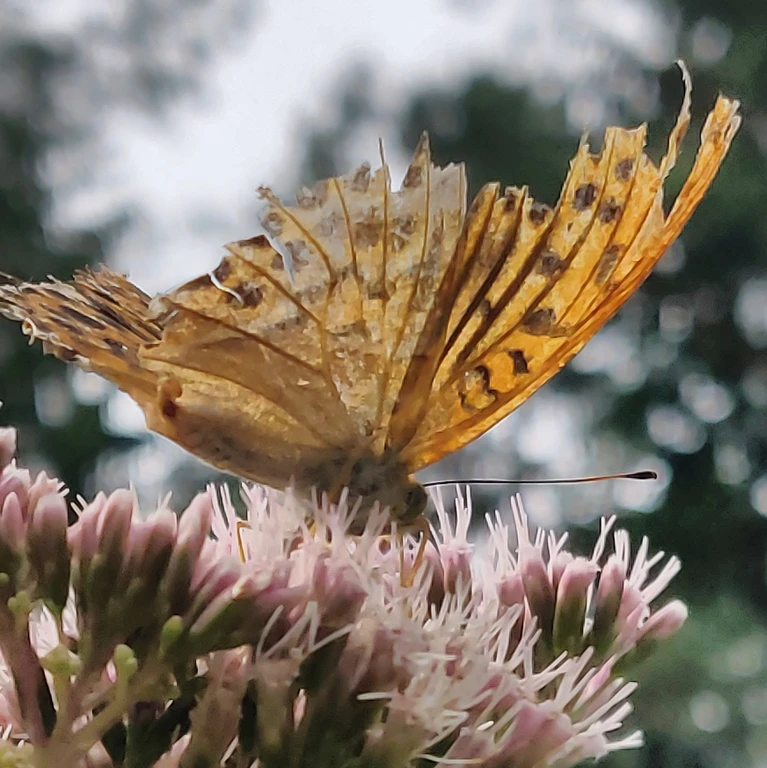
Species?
Argynnis paphia
